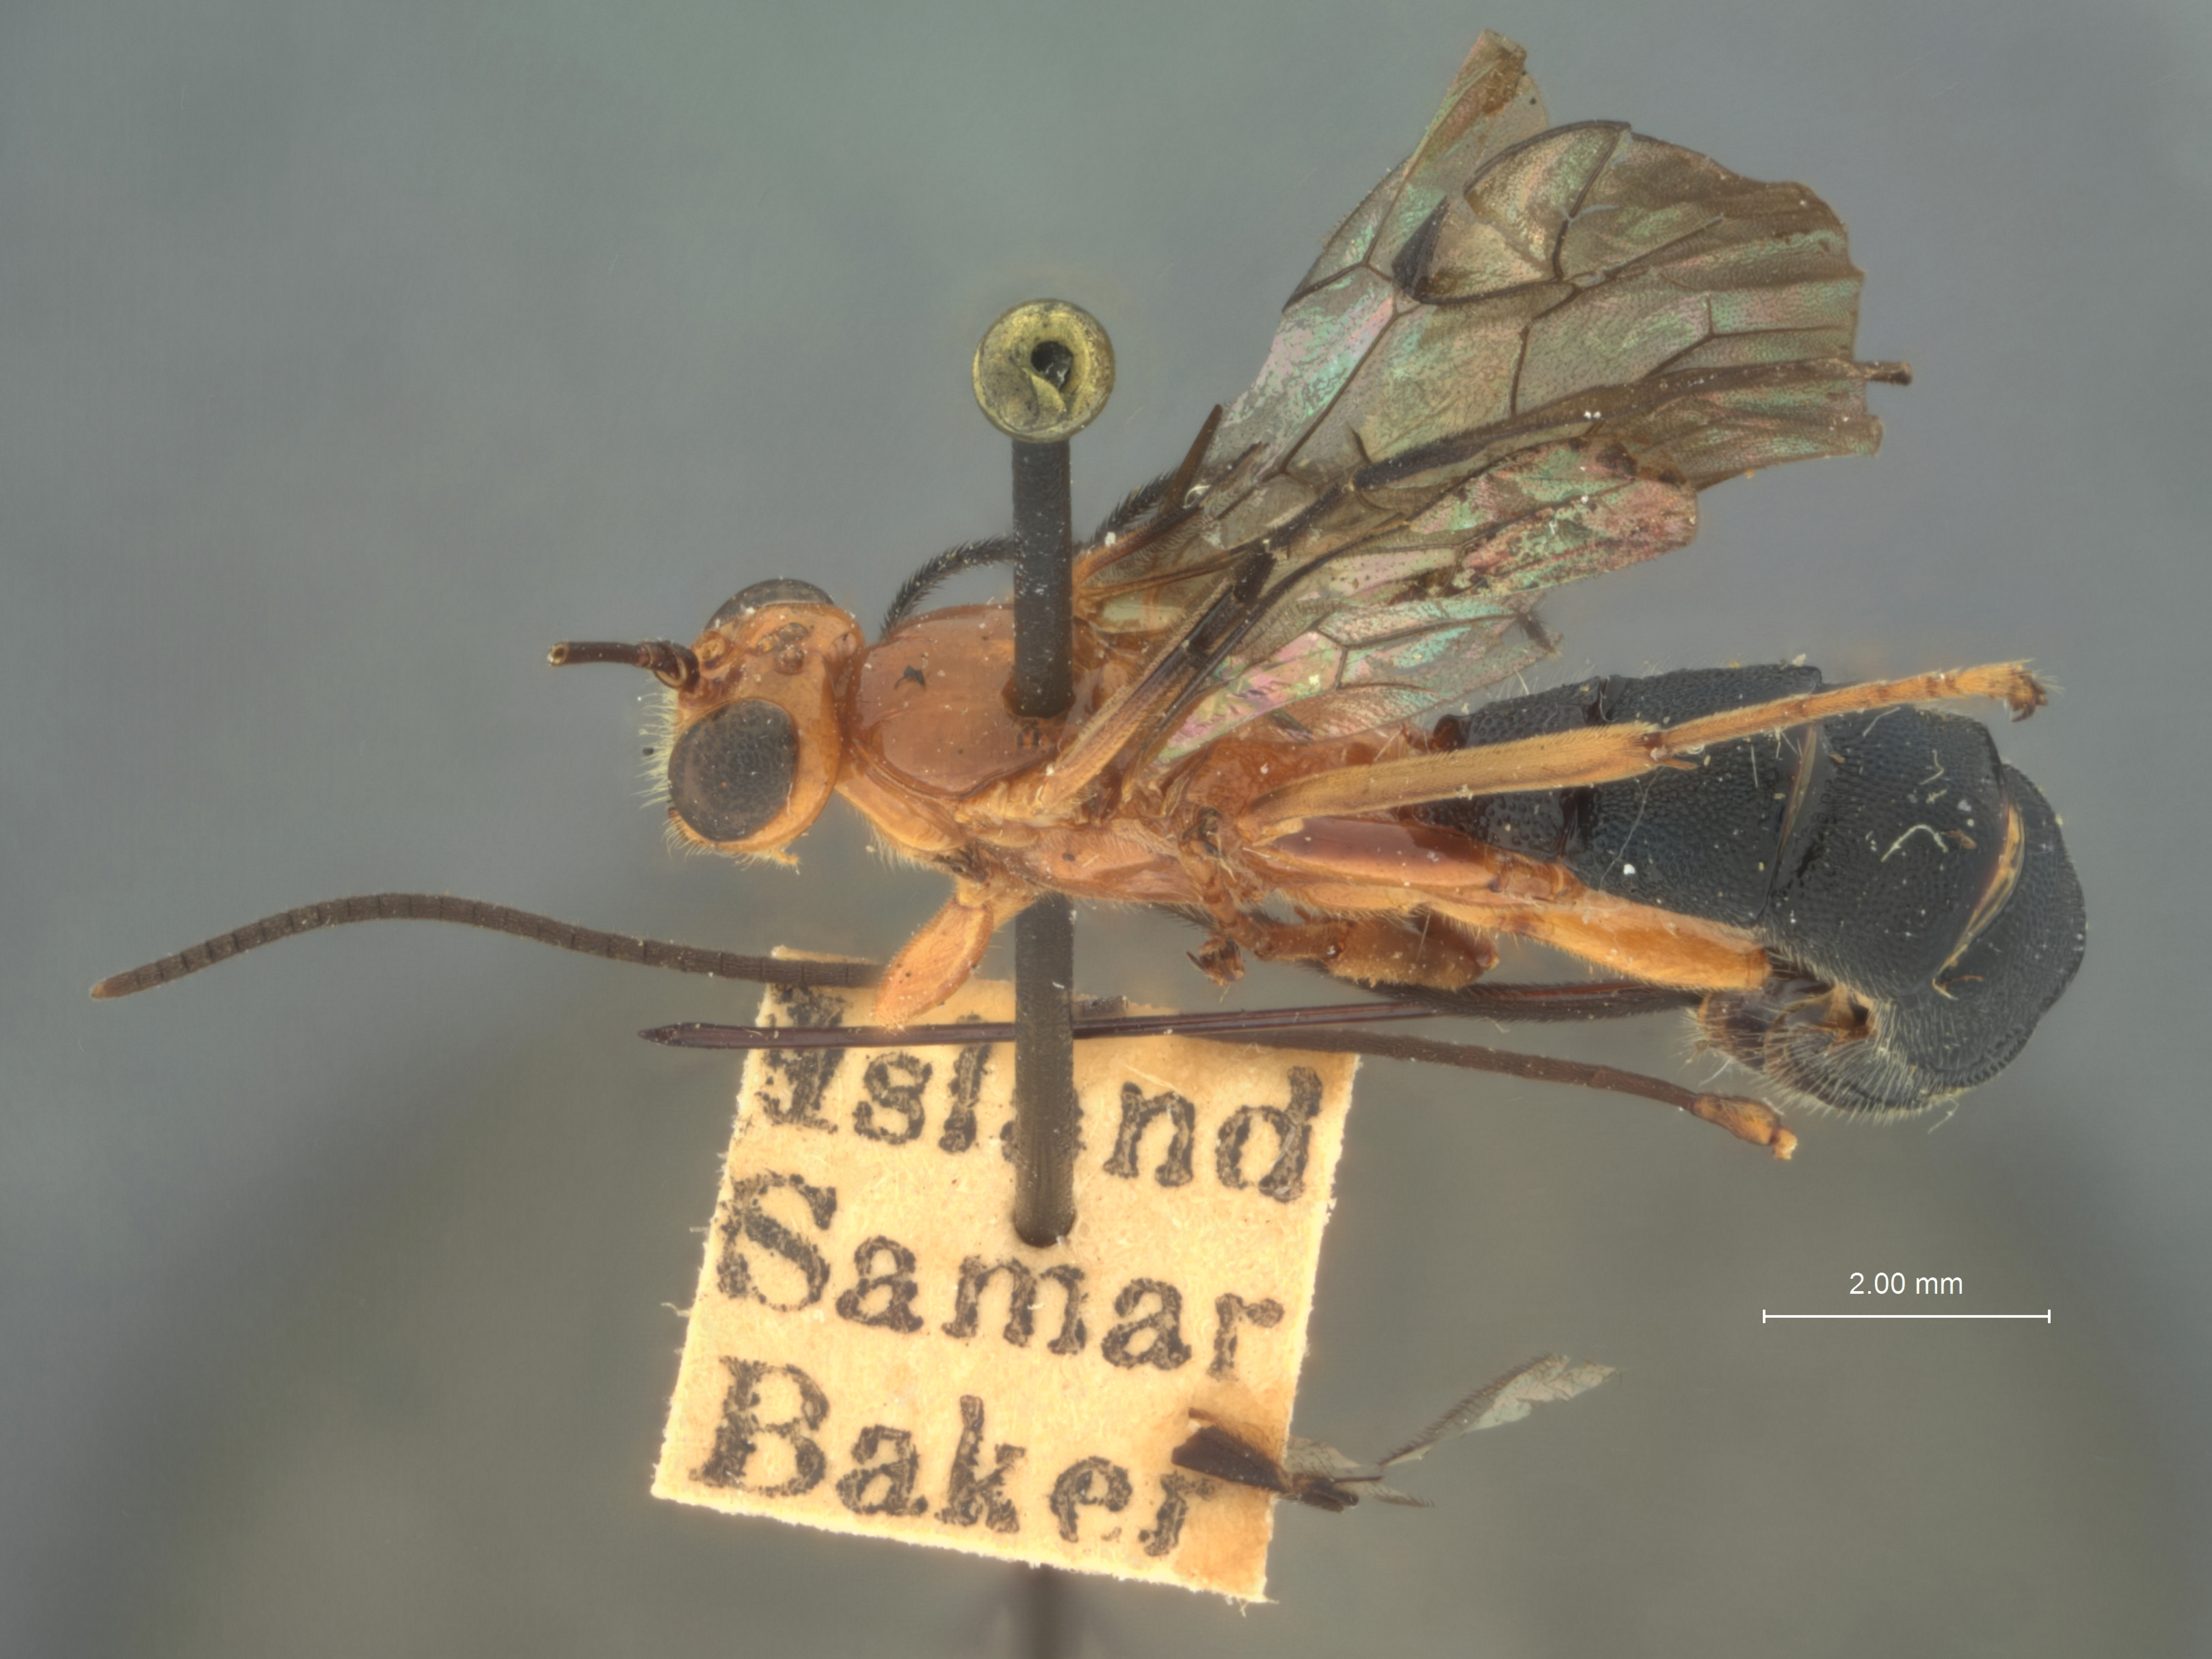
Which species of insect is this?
Flavopimpla bicolor
